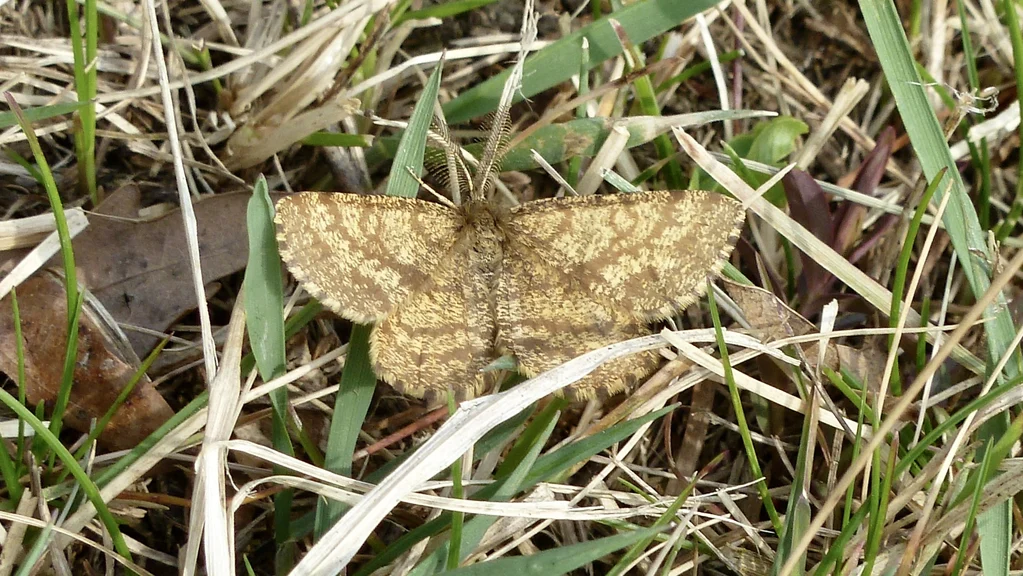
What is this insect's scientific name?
Ematurga atomaria
